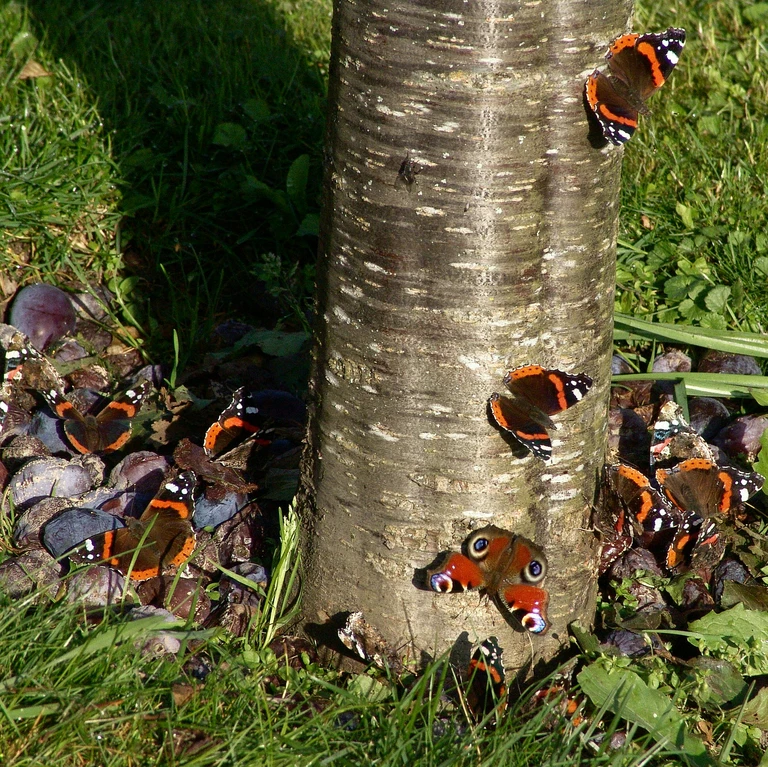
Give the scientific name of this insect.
Vanessa atalanta
